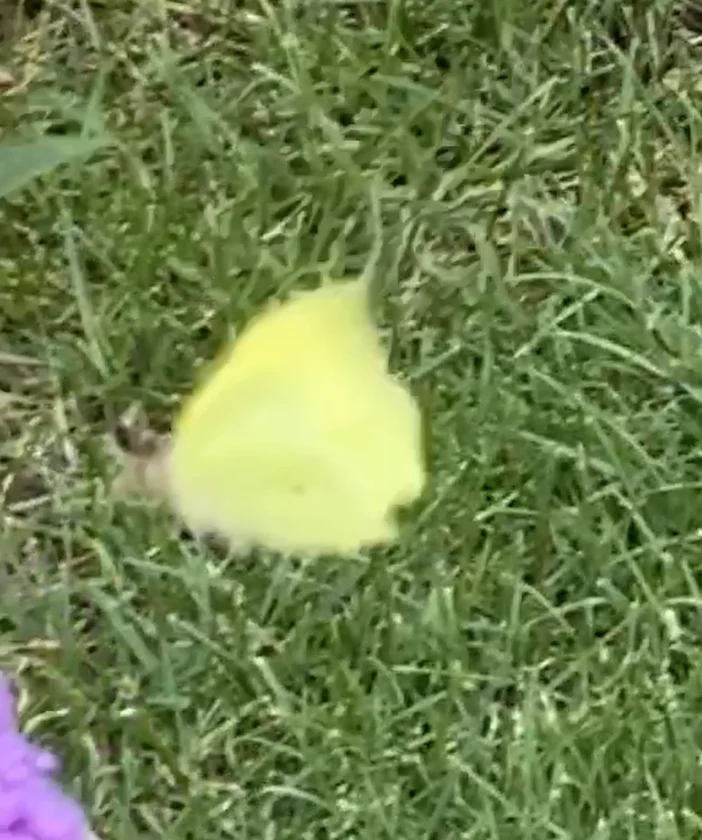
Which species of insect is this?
Gonepteryx rhamni
